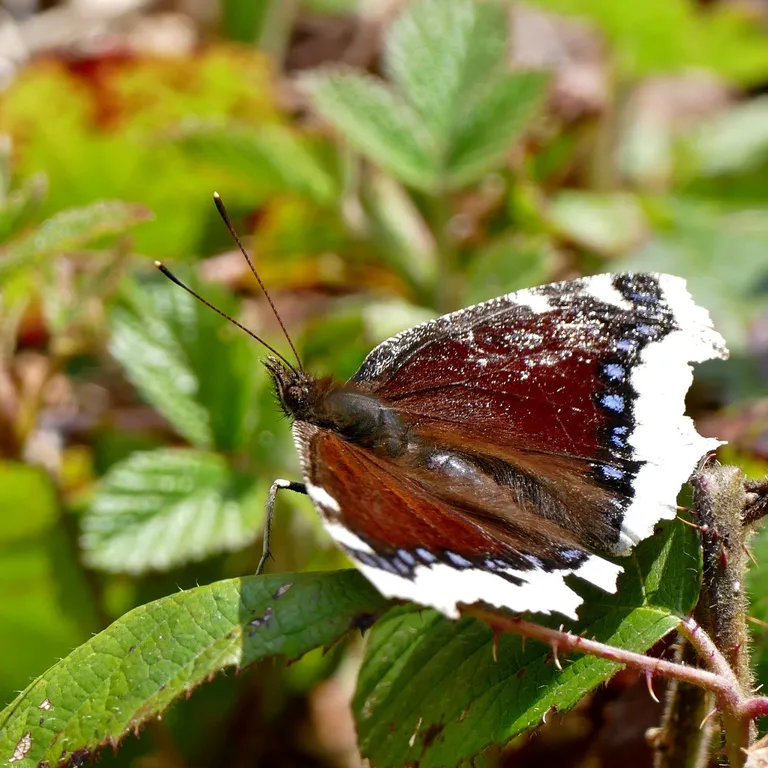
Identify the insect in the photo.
Nymphalis antiopa
